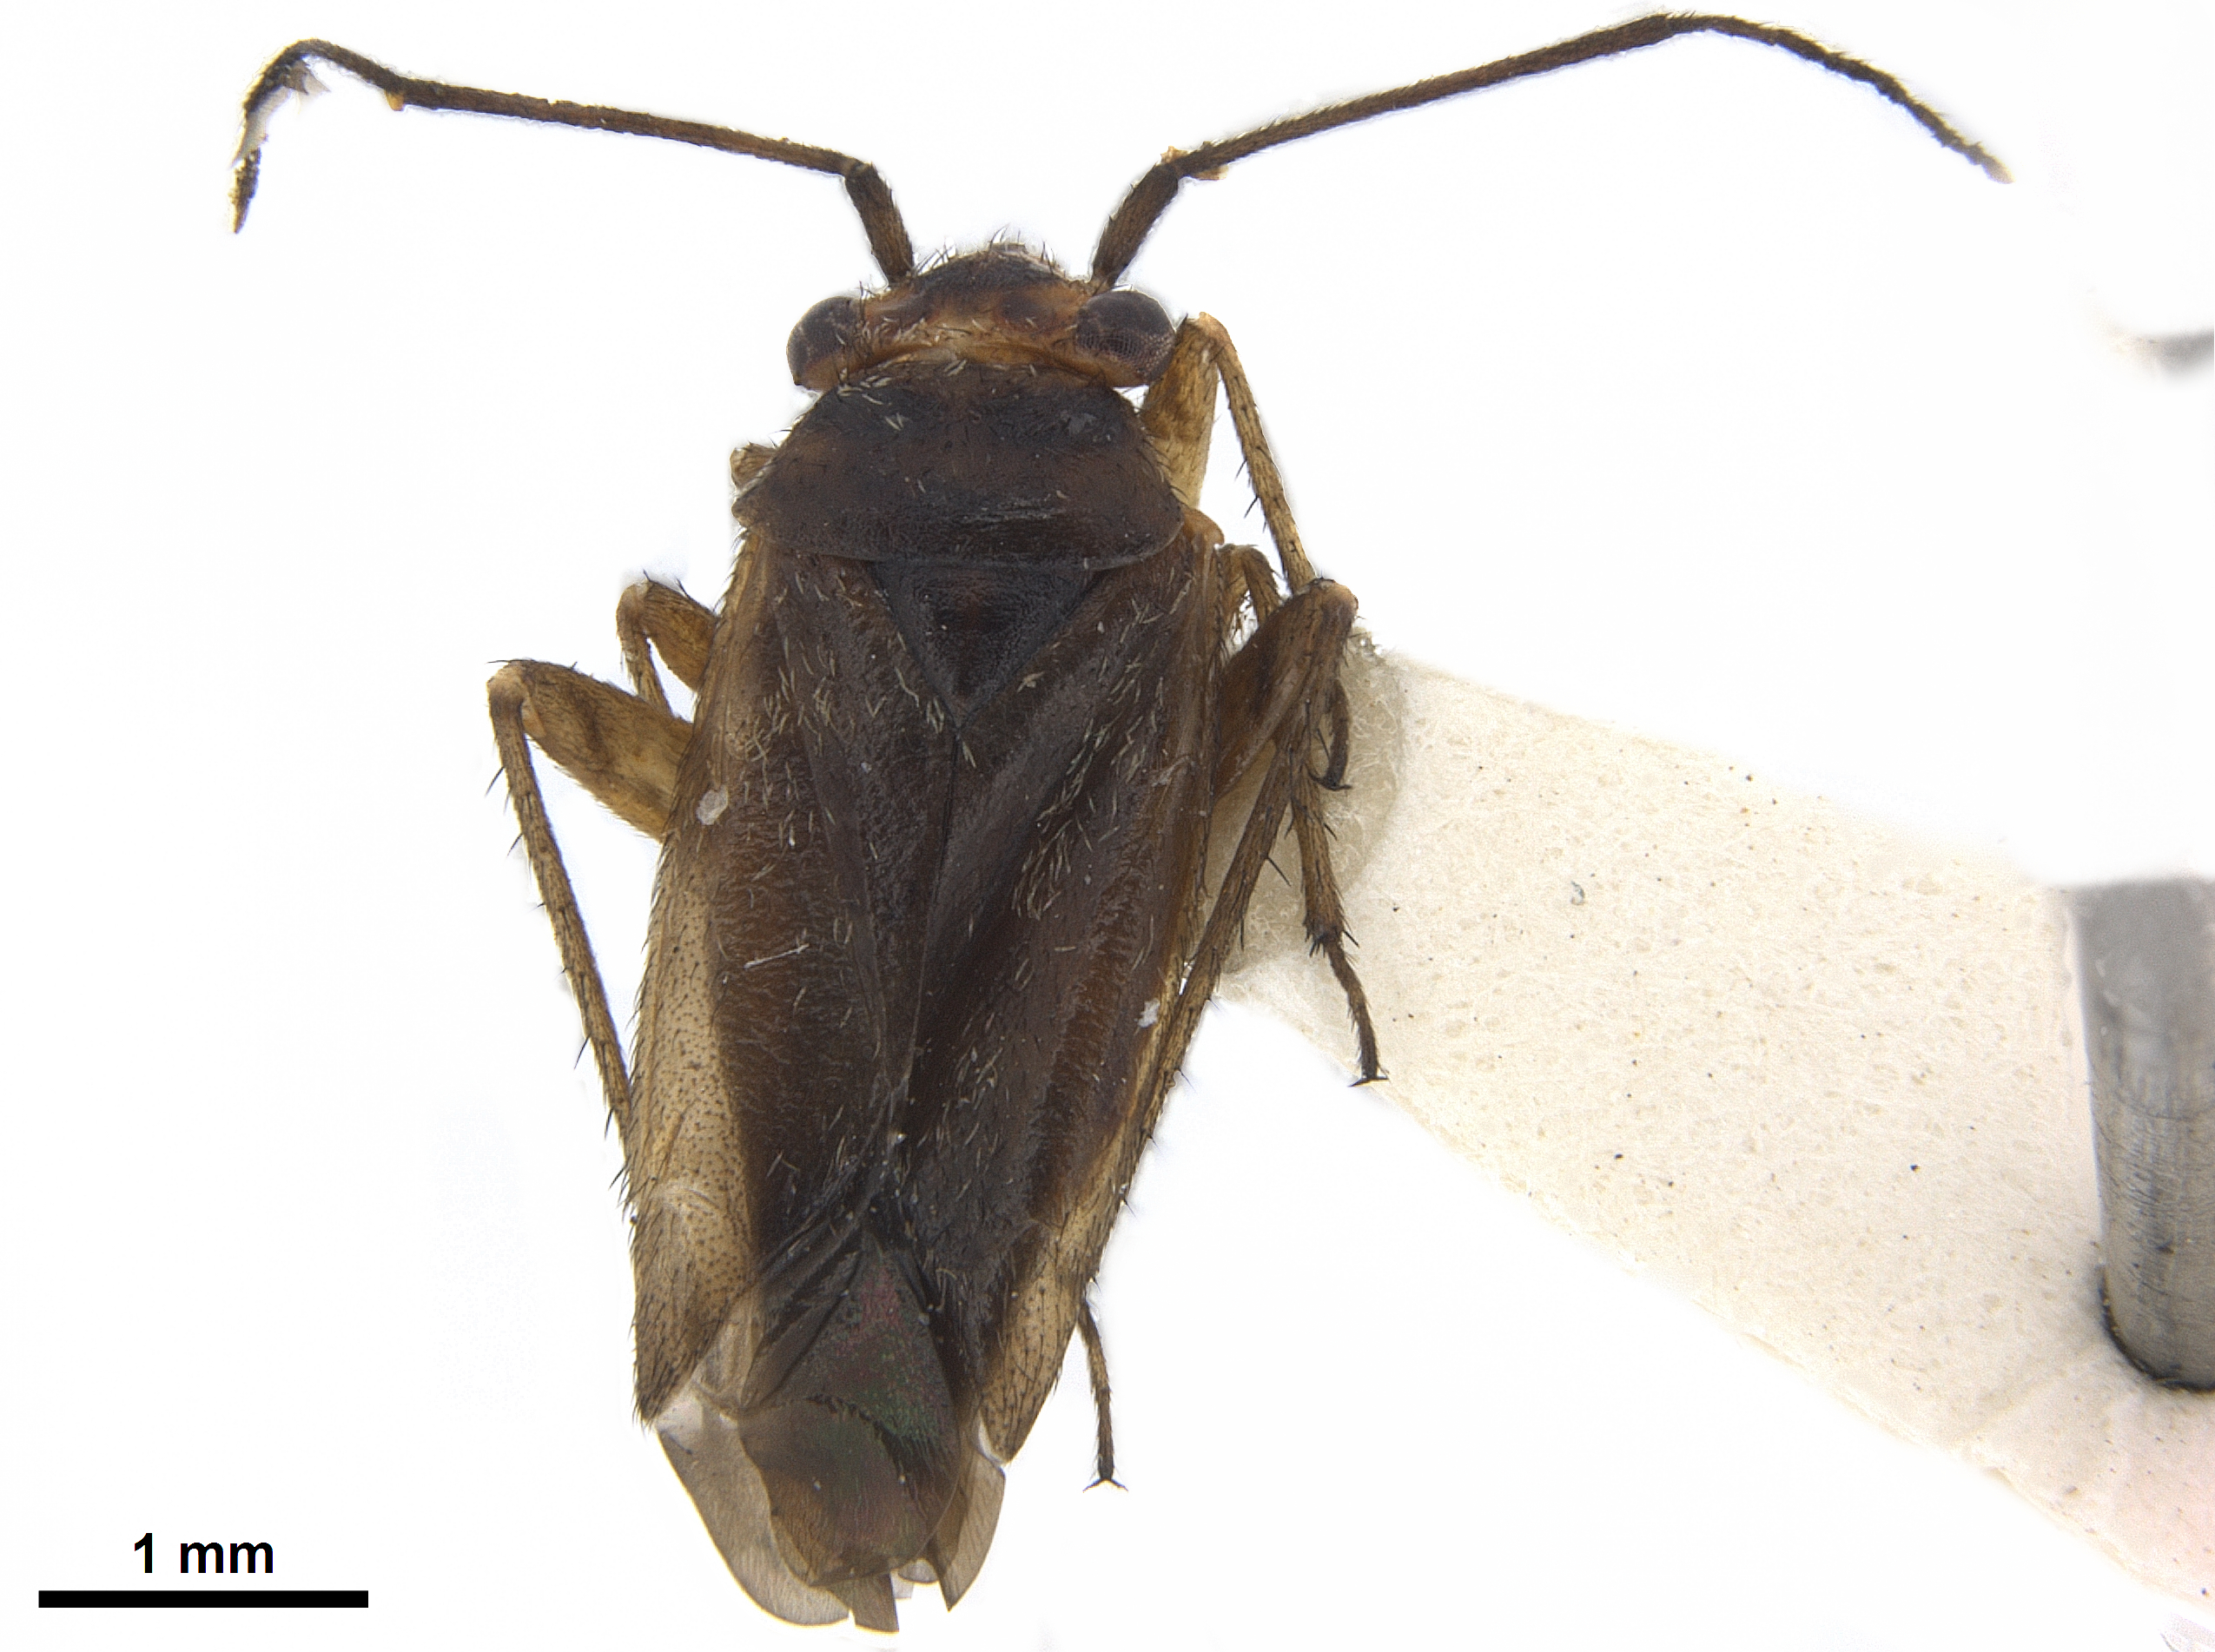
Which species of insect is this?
Biobiocoris setosus
